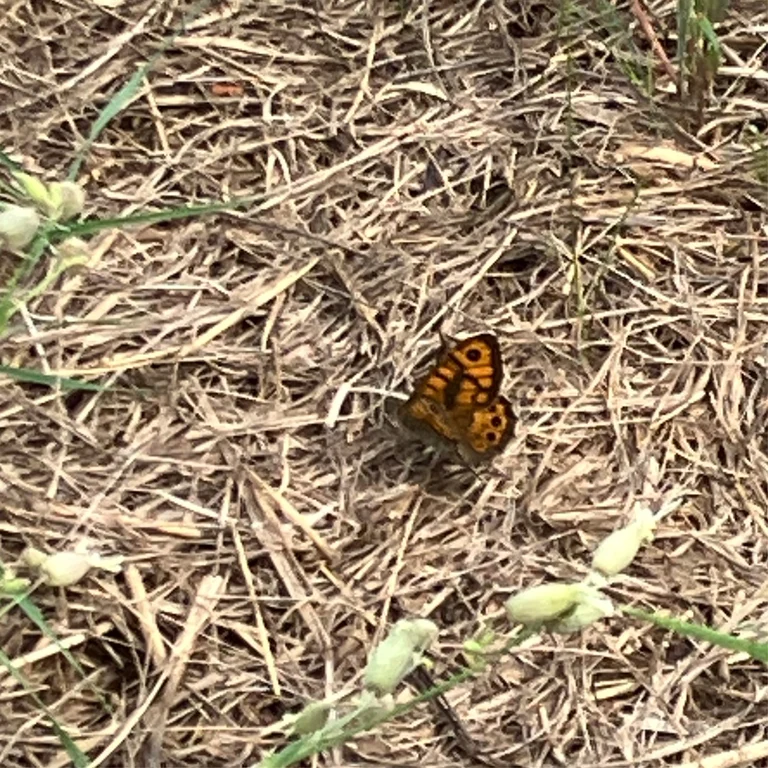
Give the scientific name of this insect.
Lasiommata megera (also Pararge megera)
